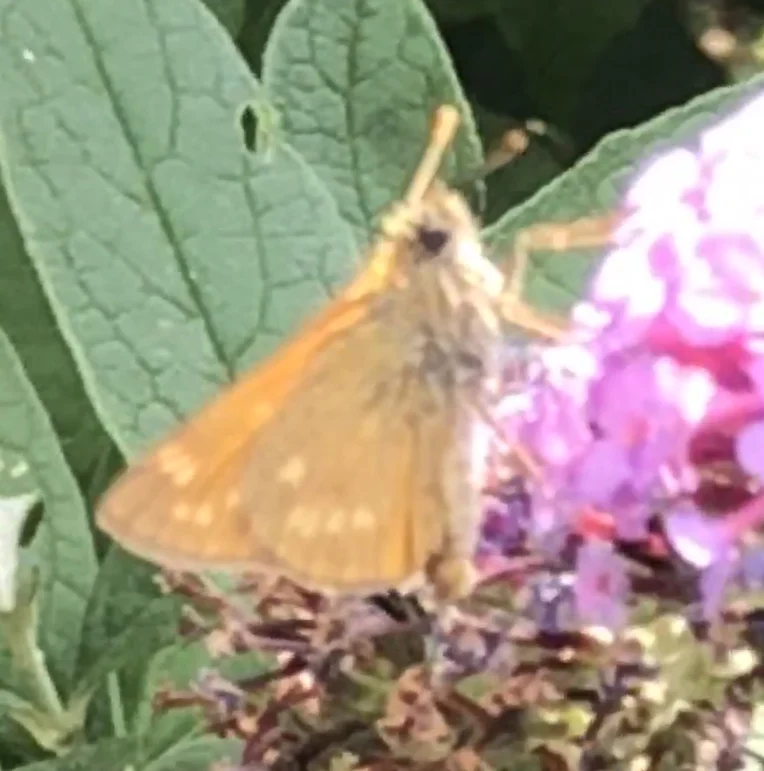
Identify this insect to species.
Ochlodes sylvanus (also Ochlodes venata)
